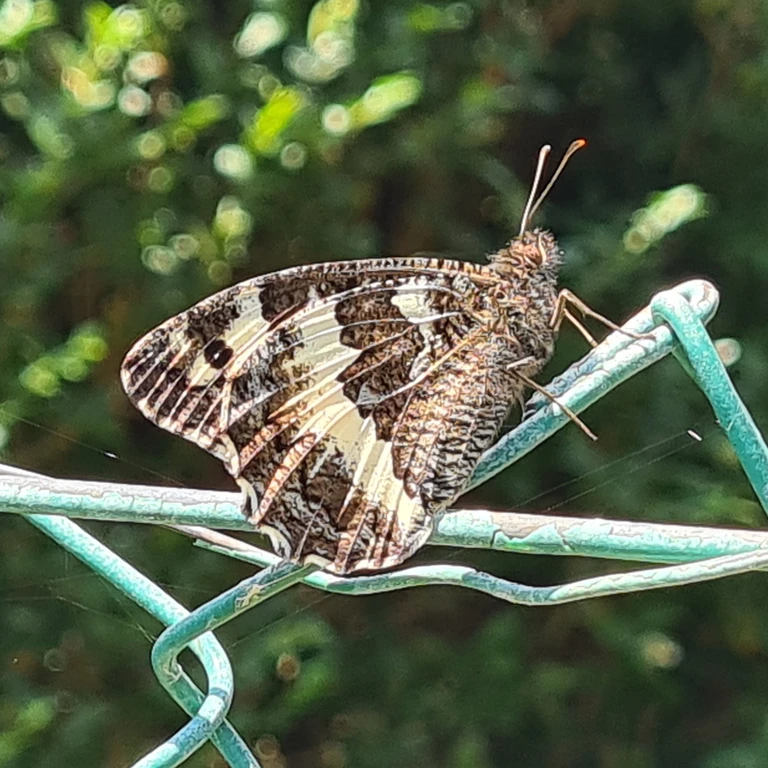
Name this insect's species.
Brintesia circe
